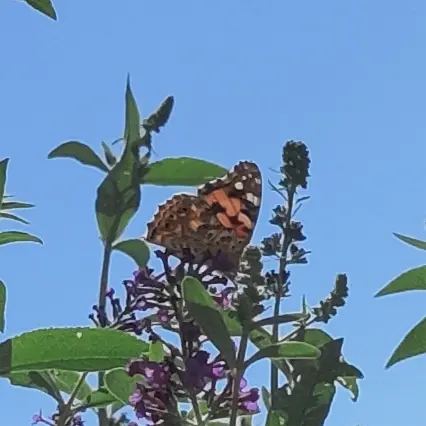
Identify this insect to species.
Vanessa cardui
